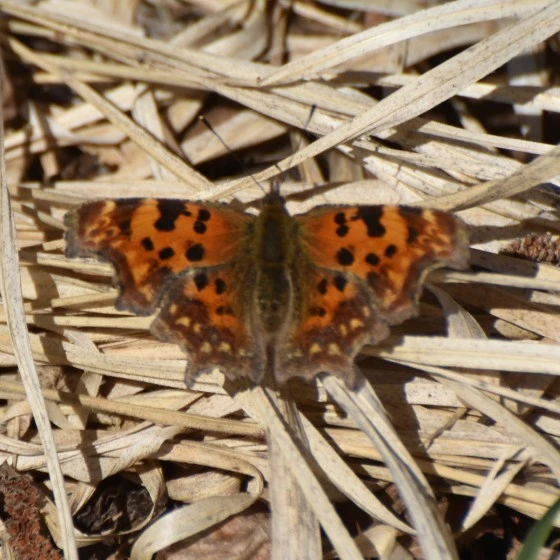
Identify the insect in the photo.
Polygonia c-album
